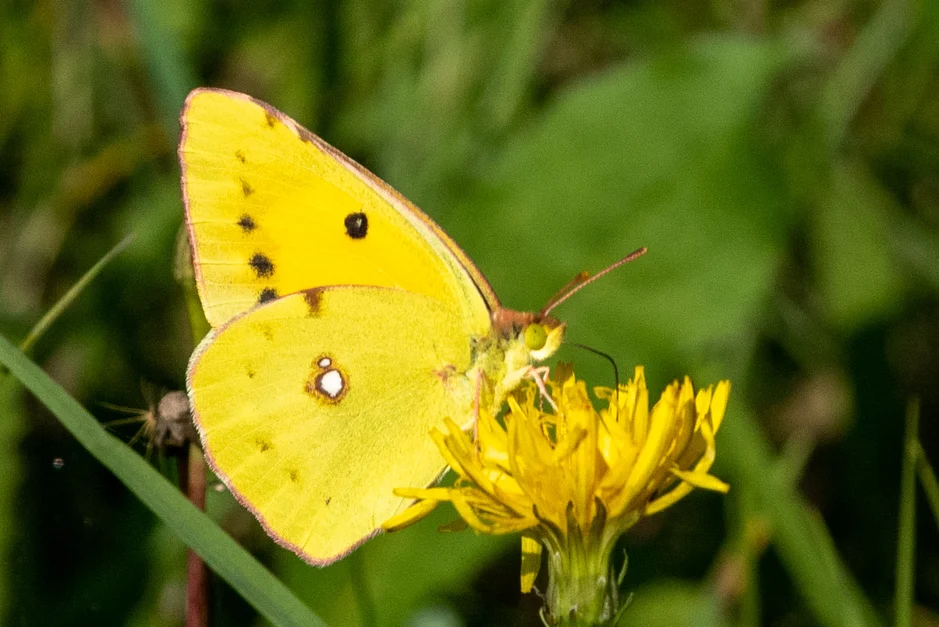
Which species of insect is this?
Colias croceus
